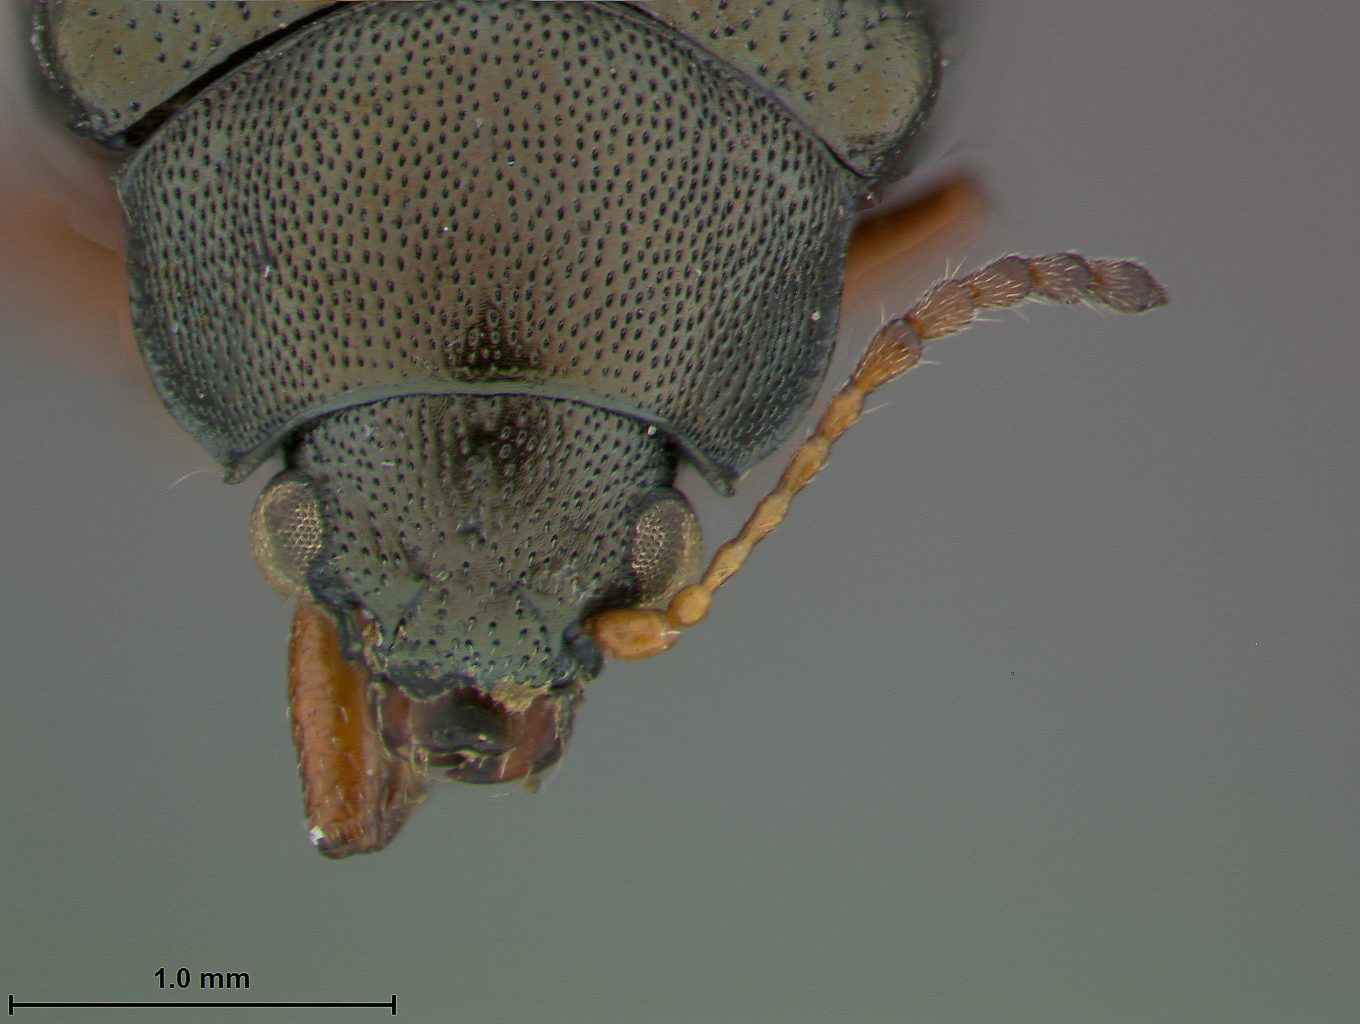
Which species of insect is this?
Colaspis puncticollis
